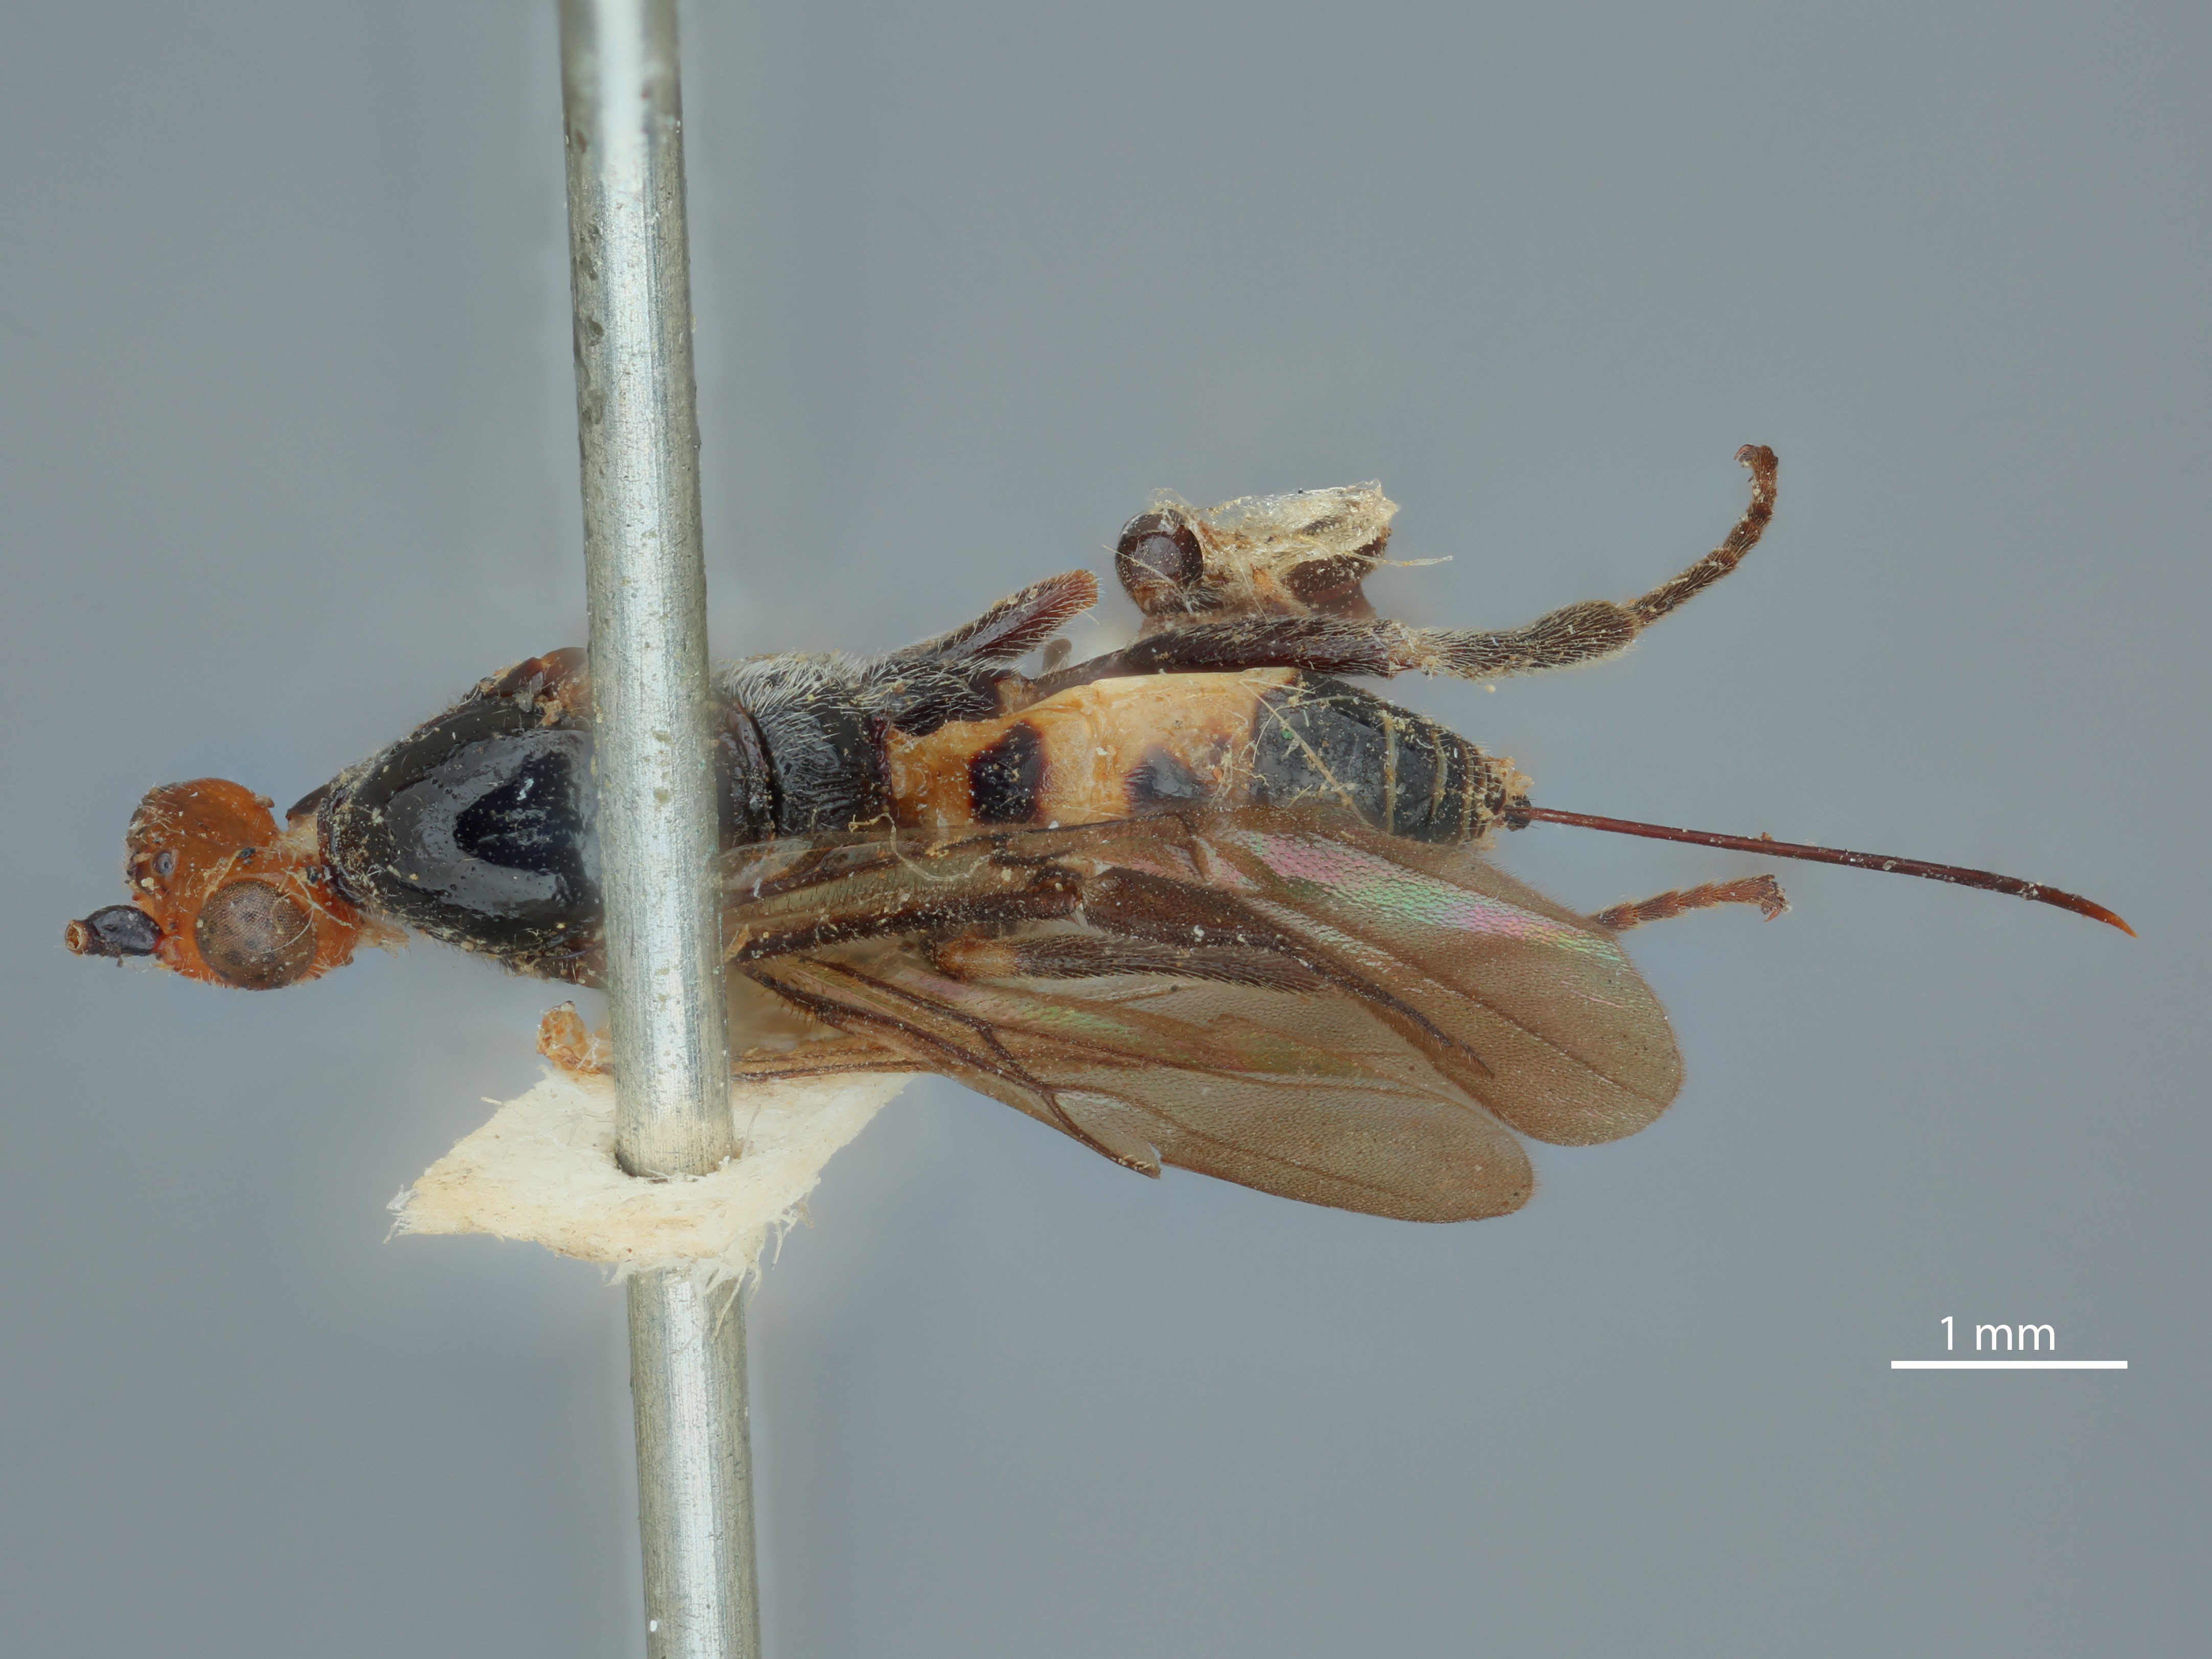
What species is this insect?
Orgiloneura antipoda
